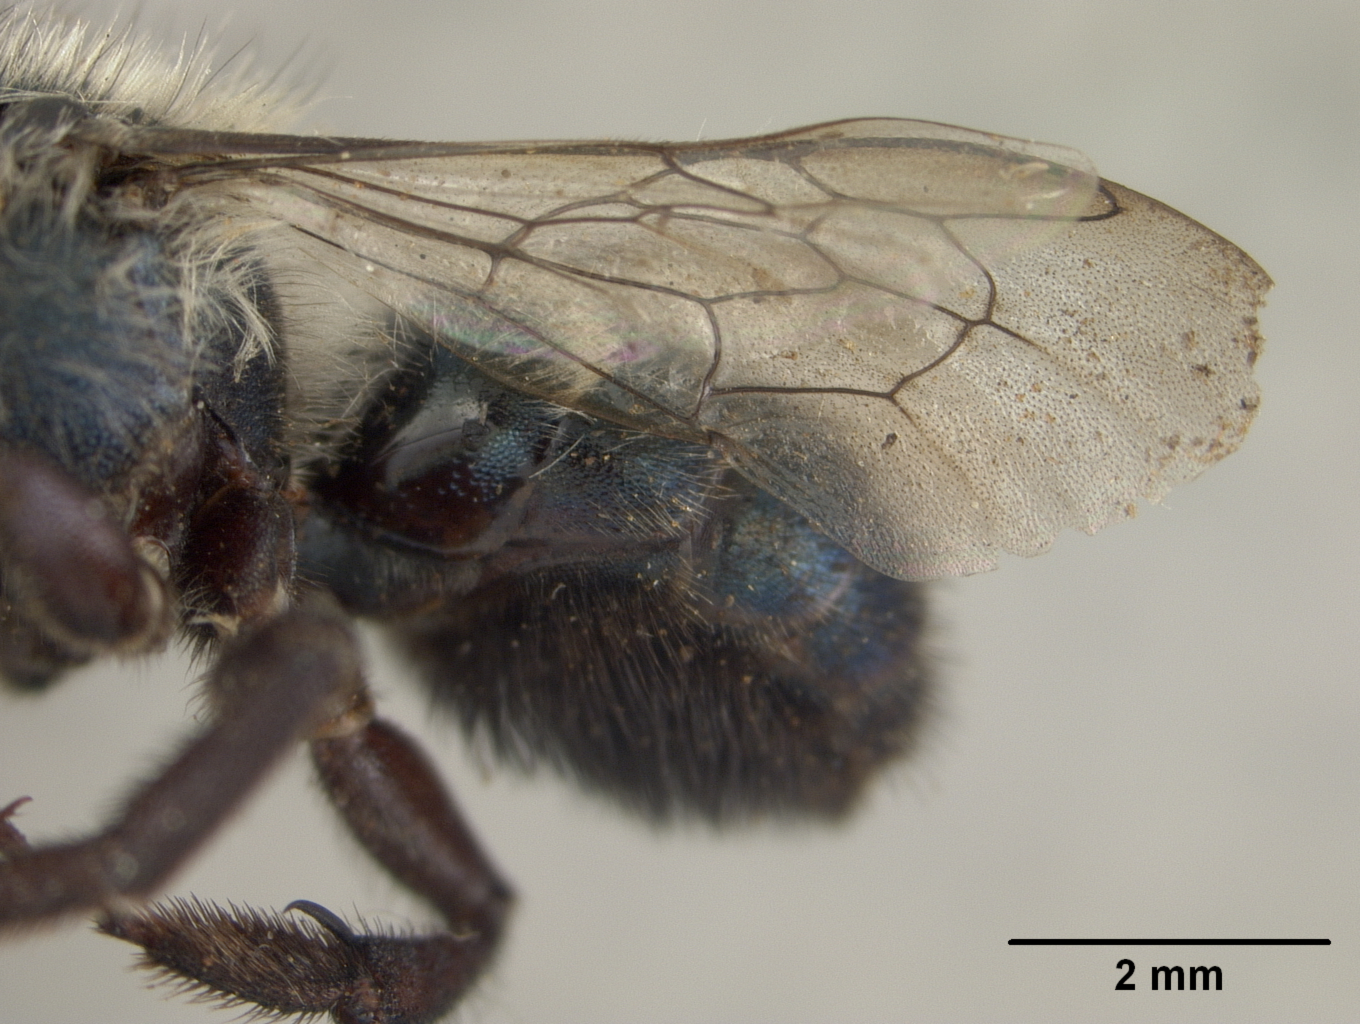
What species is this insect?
Osmia pagosa
